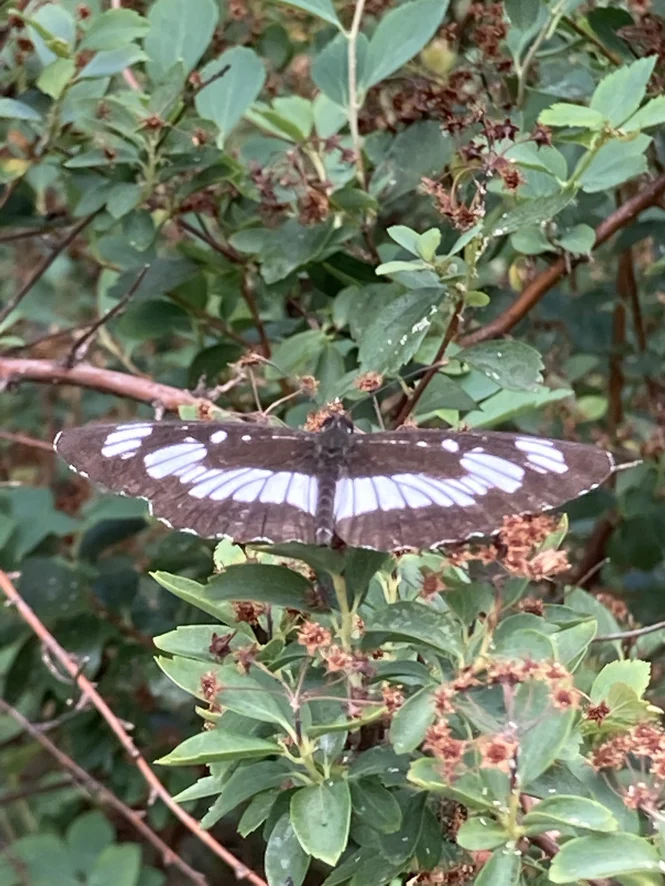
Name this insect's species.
Neptis rivularis
